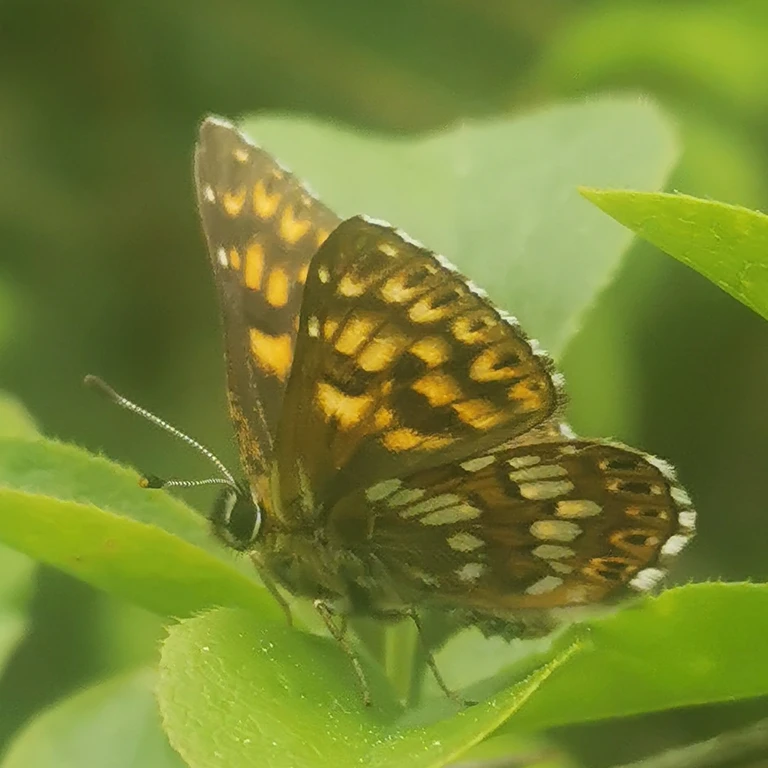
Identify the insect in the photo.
Hamearis lucina
